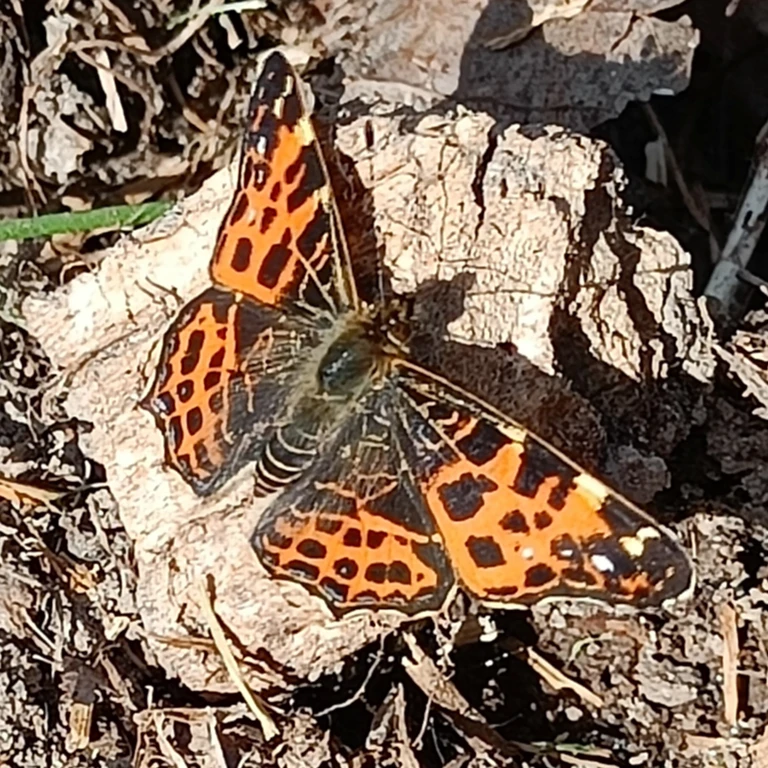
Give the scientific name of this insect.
Araschnia levana
